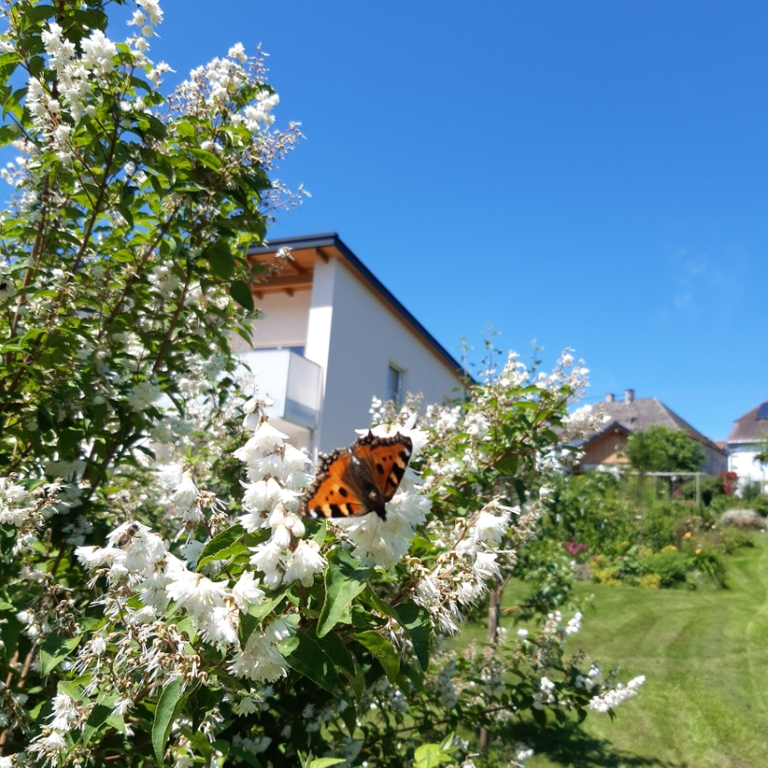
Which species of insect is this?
Aglais urticae
